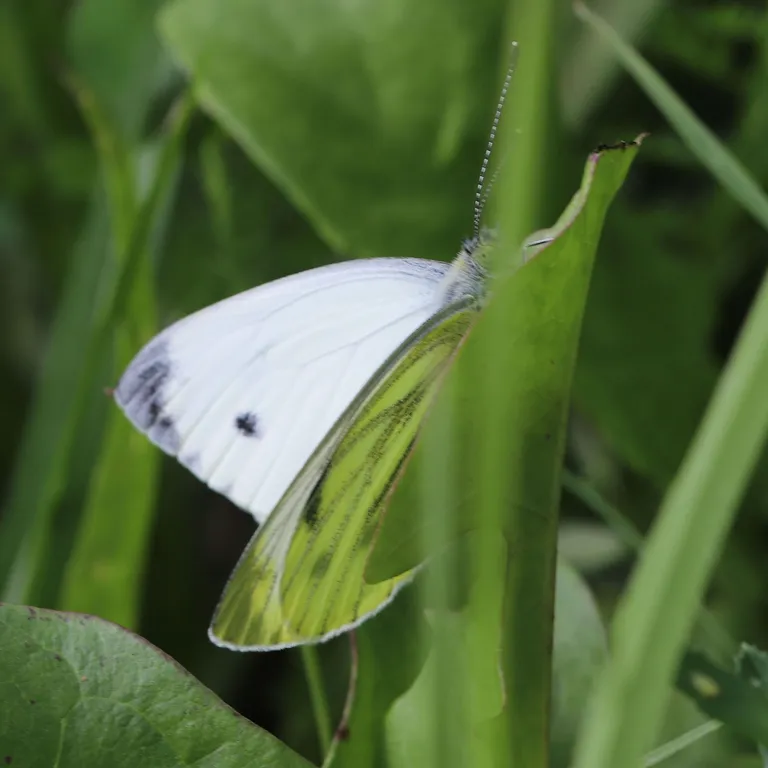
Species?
Pieris napi
